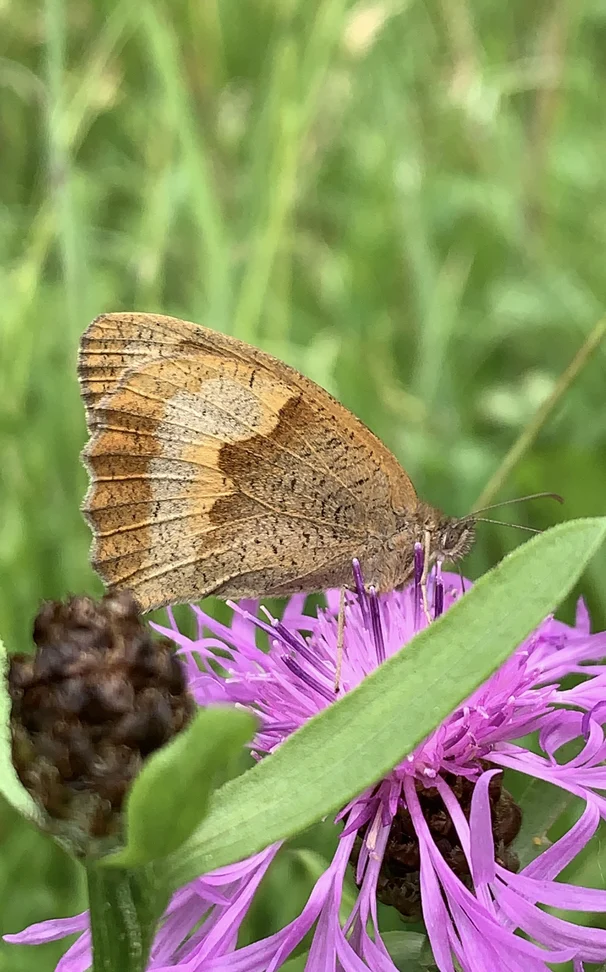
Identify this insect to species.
Maniola jurtina
